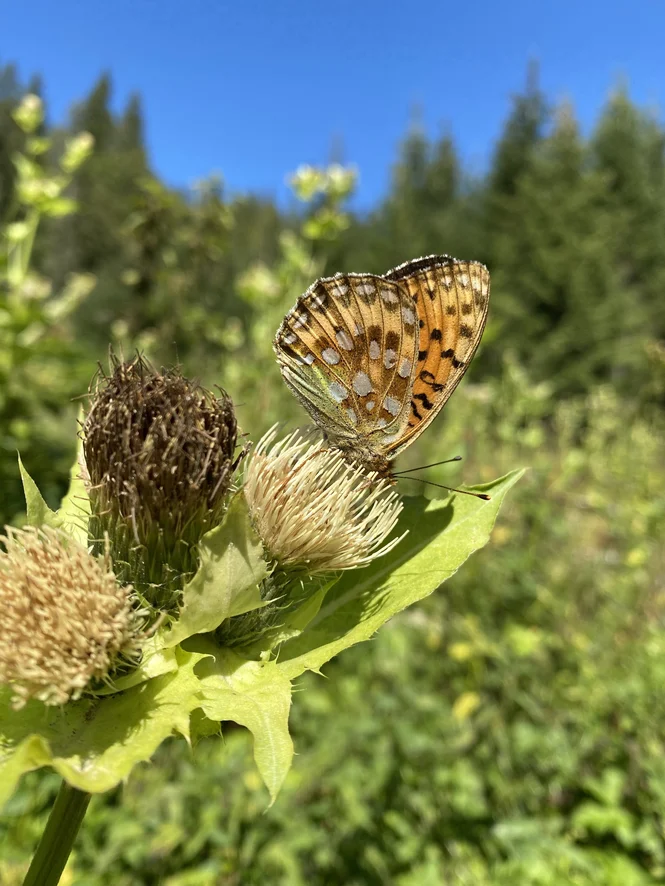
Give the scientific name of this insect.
Speyeria aglaja
